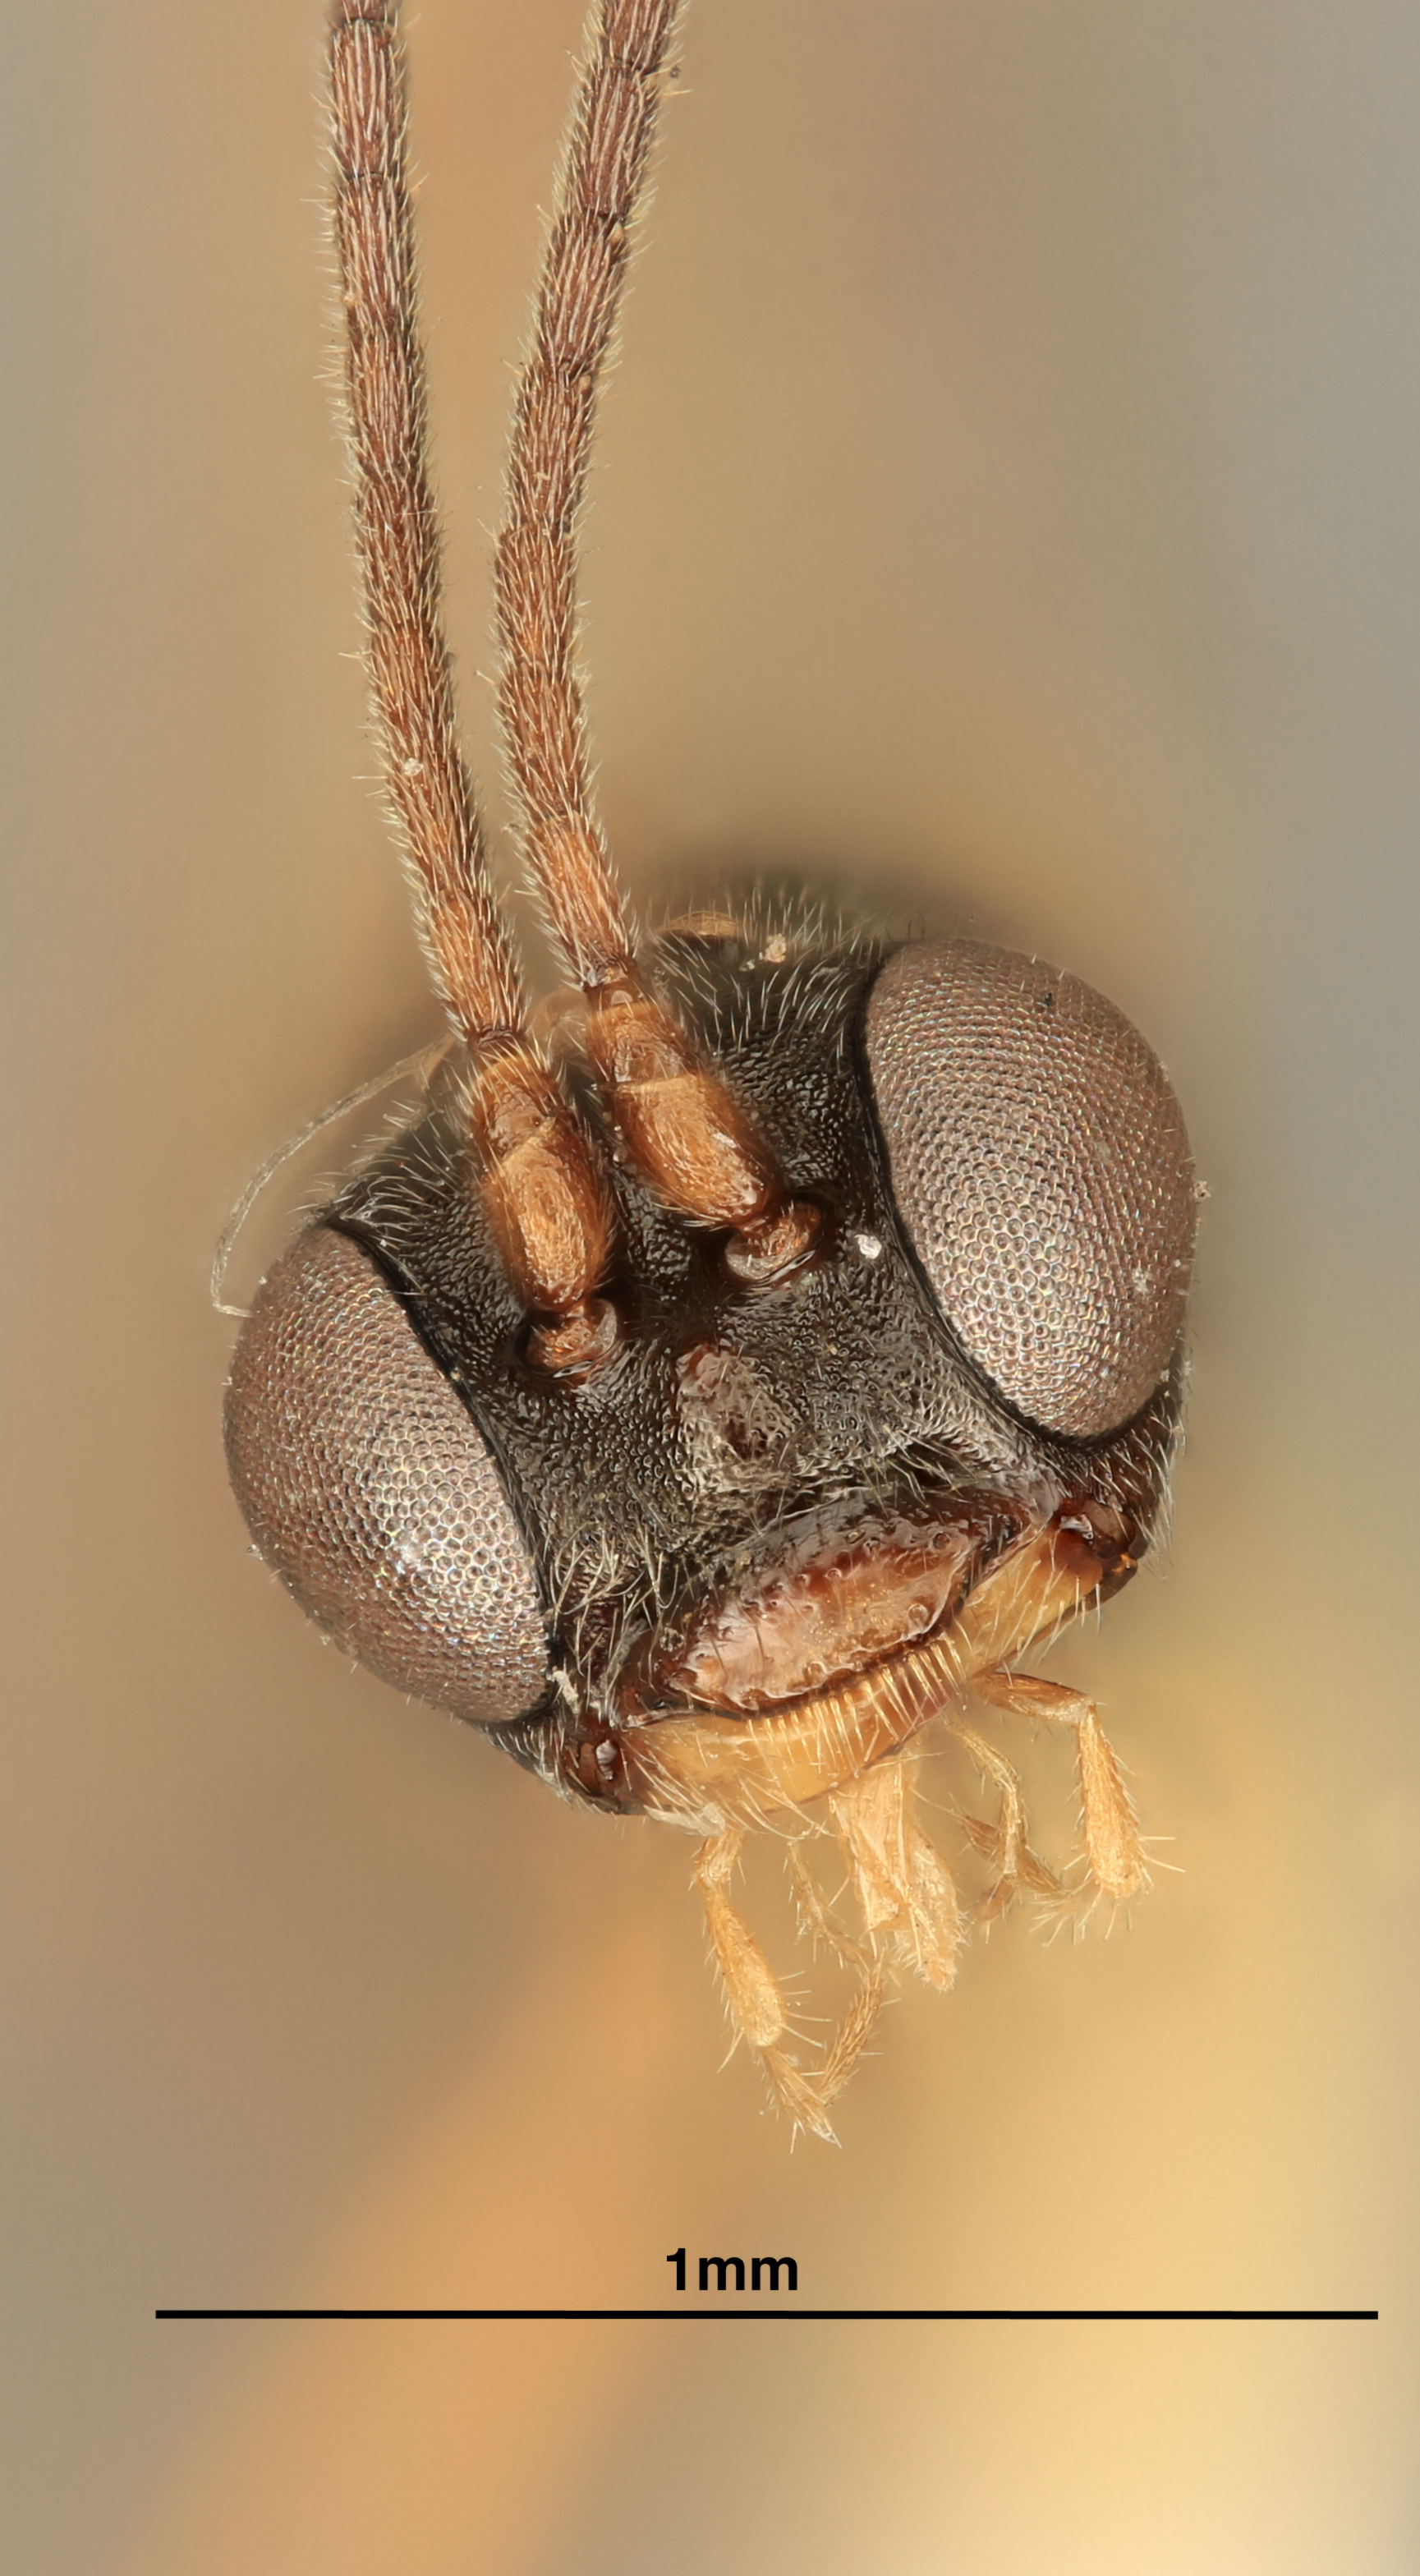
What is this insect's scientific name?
Zasternaulax simplicicornis
